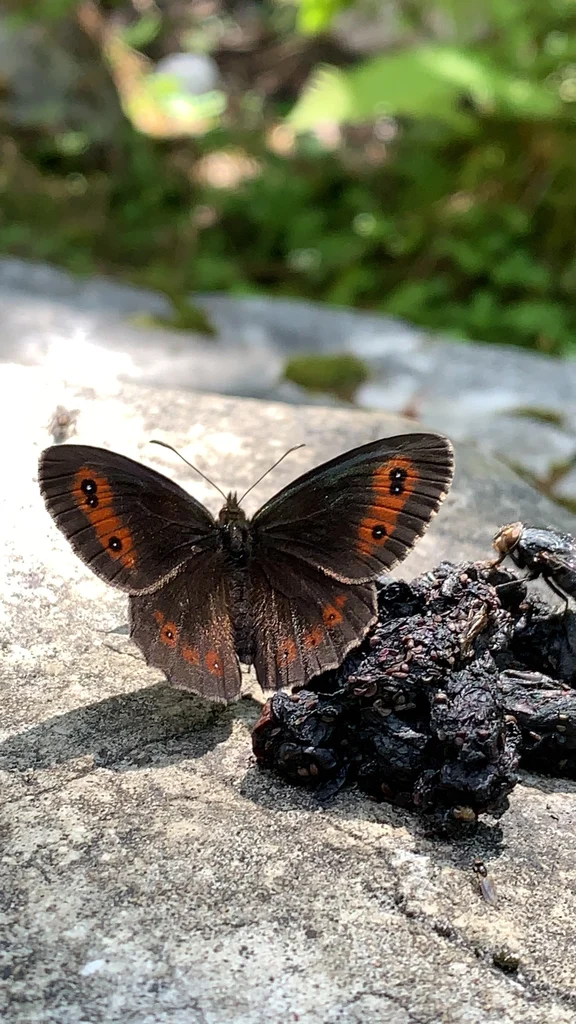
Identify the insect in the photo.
Erebia aethiops
